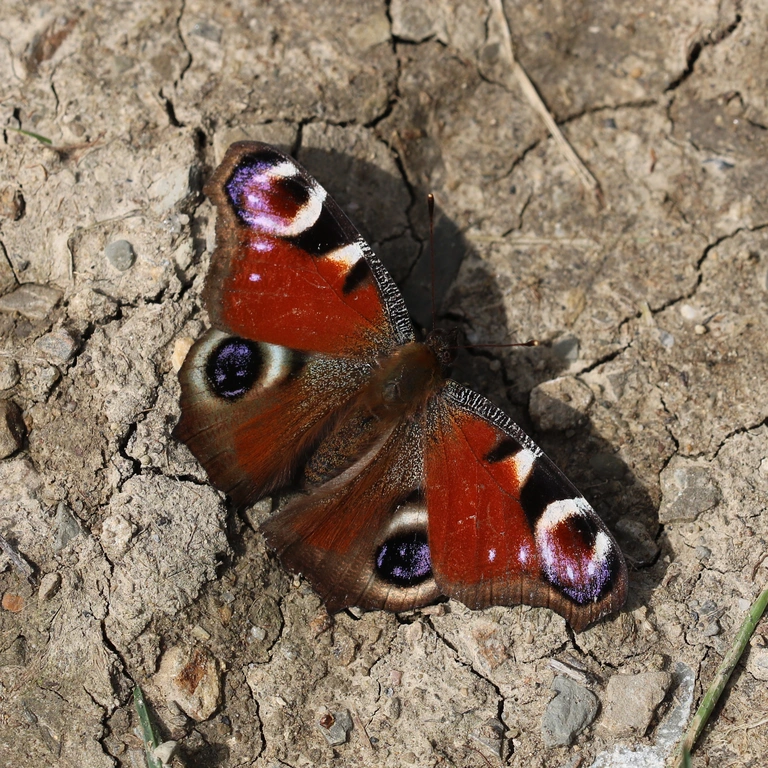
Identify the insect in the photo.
Aglais io
